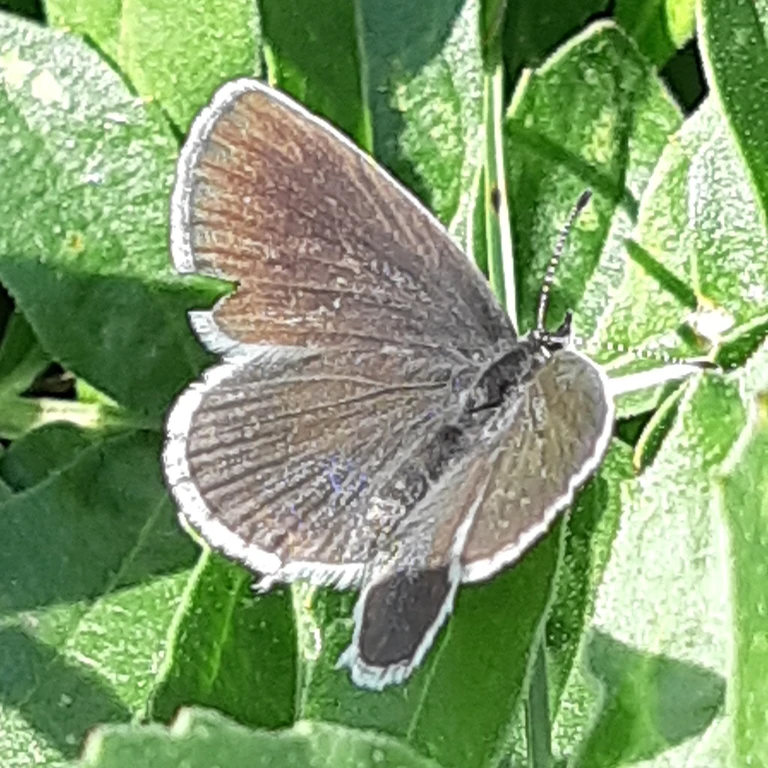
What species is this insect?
Cupido argiades (also Elkalyce argiades)
